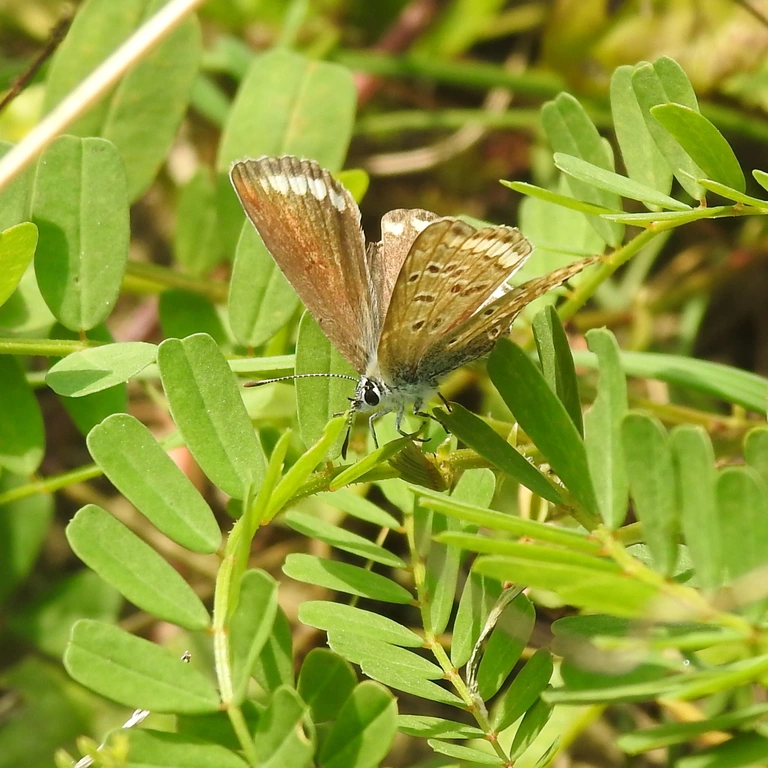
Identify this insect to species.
Polyommatus icarus
